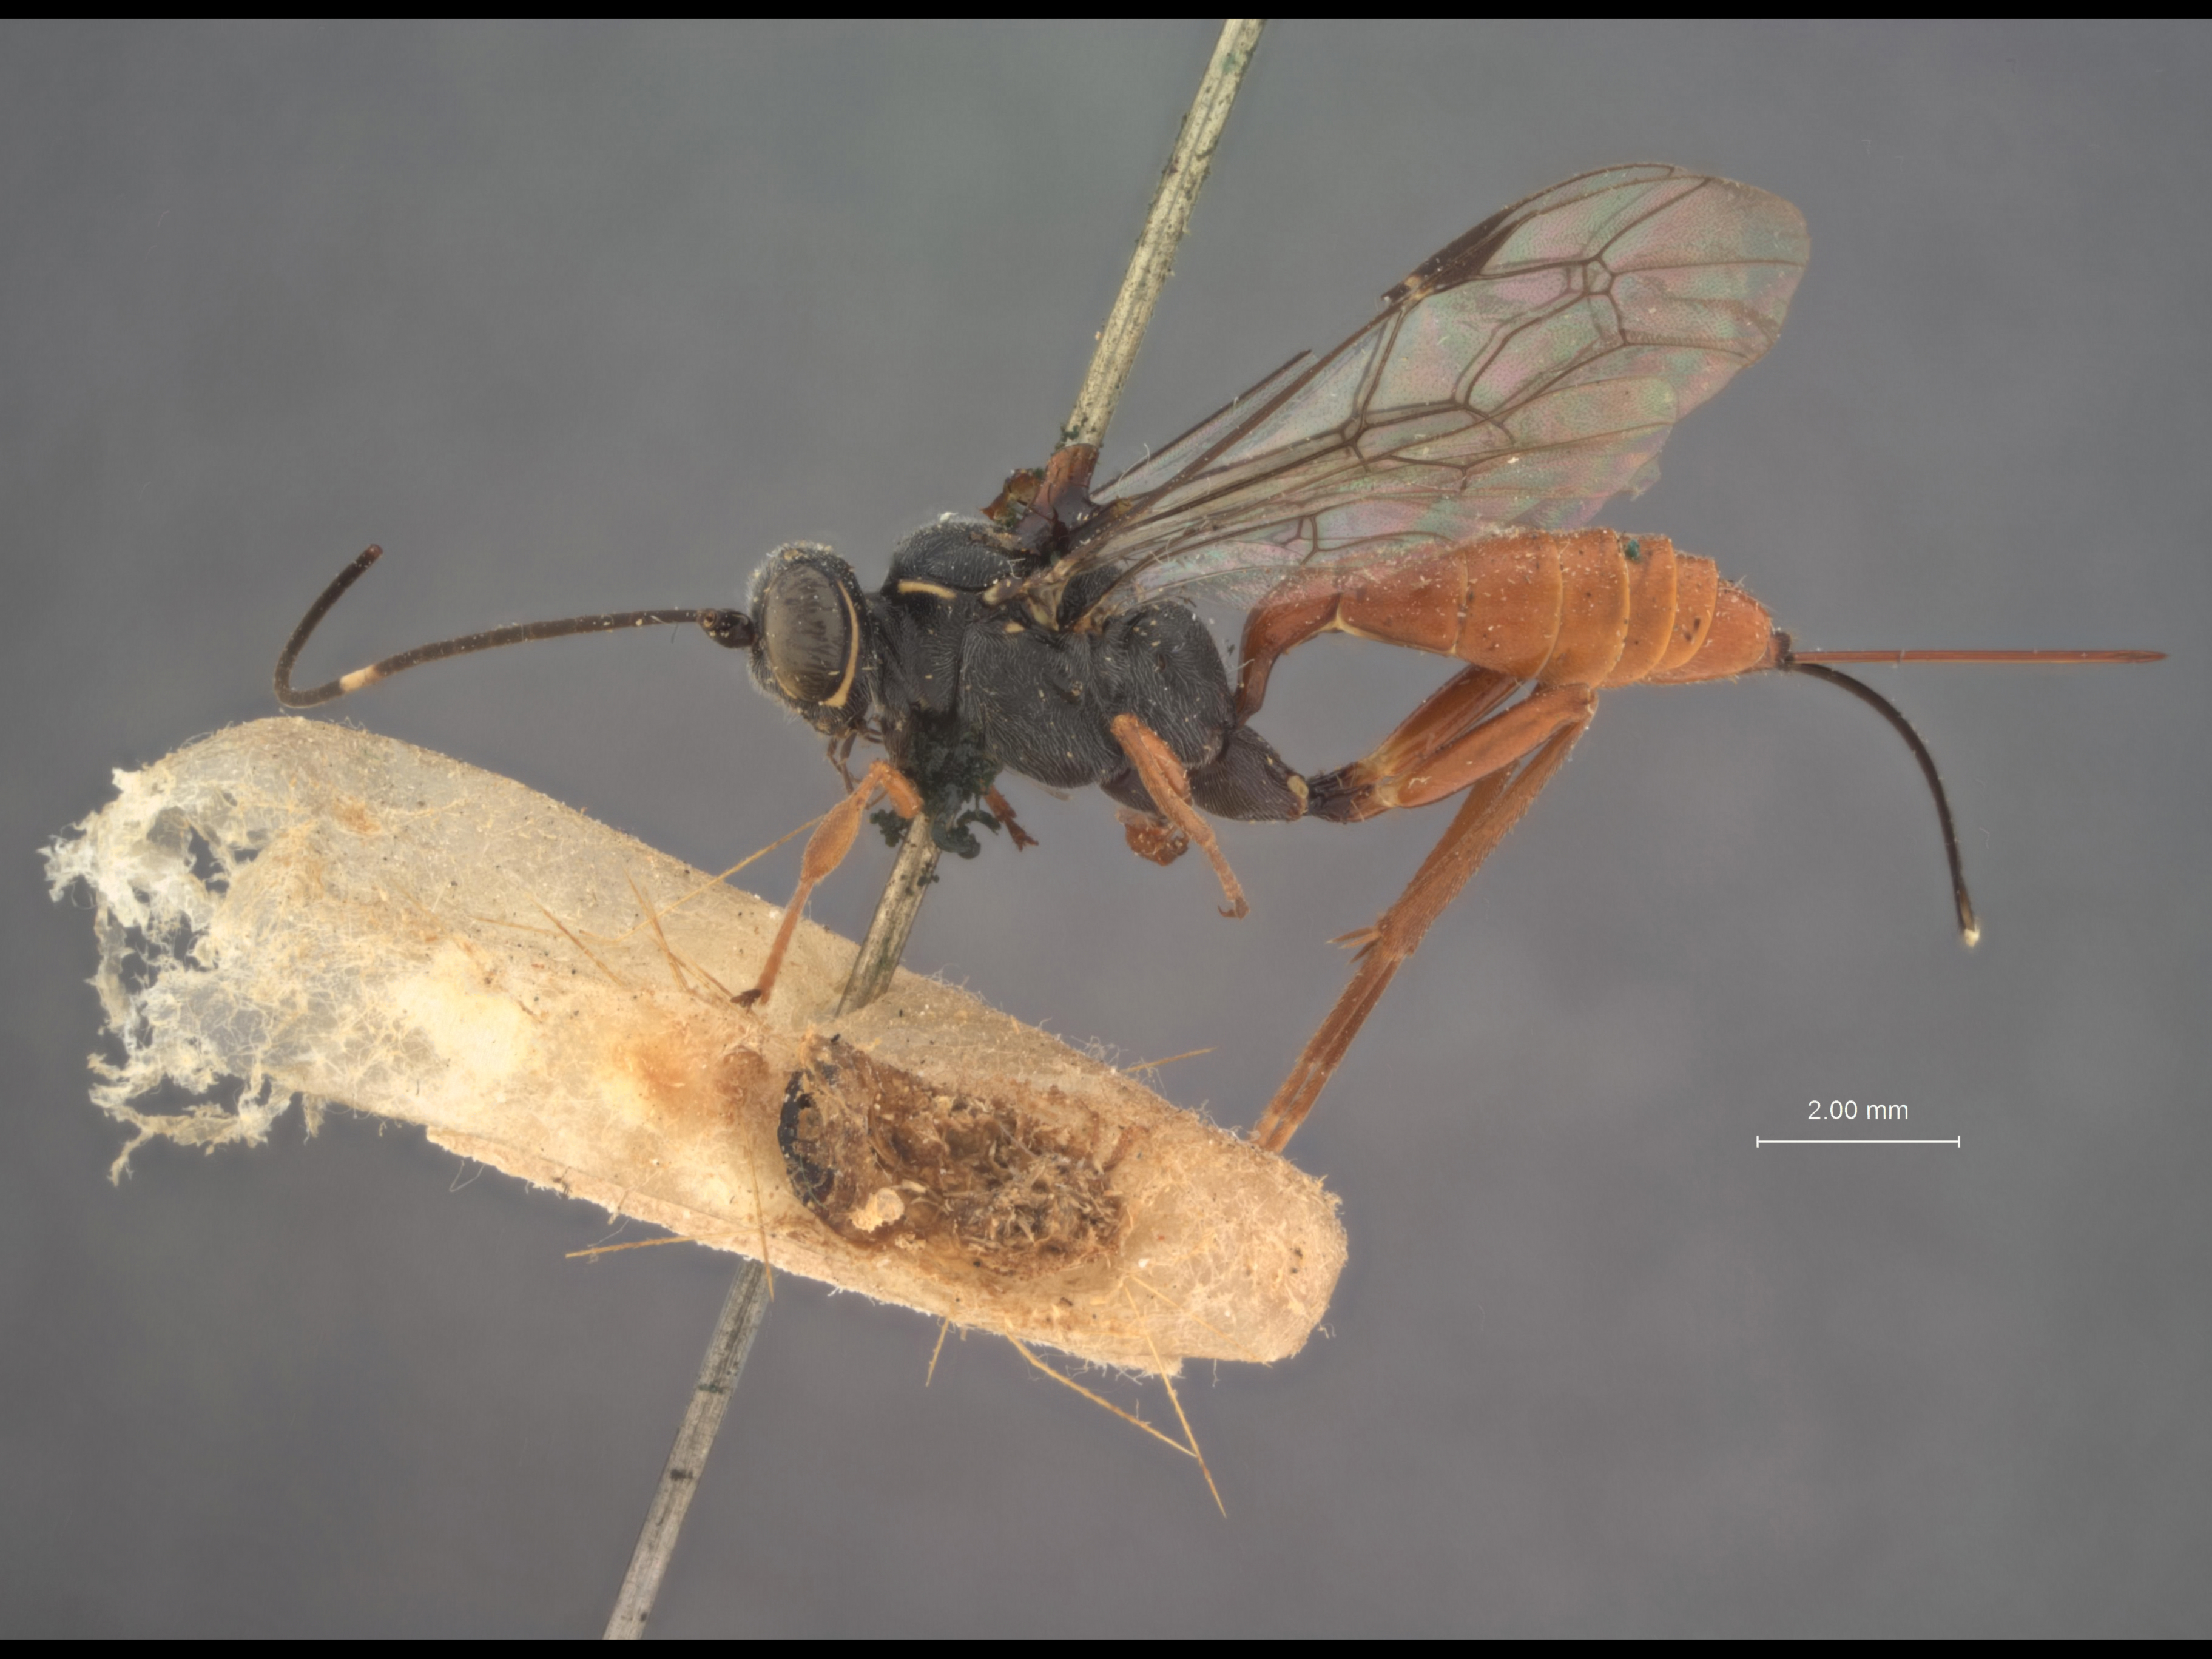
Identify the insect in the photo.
Cryptus alamedensis
